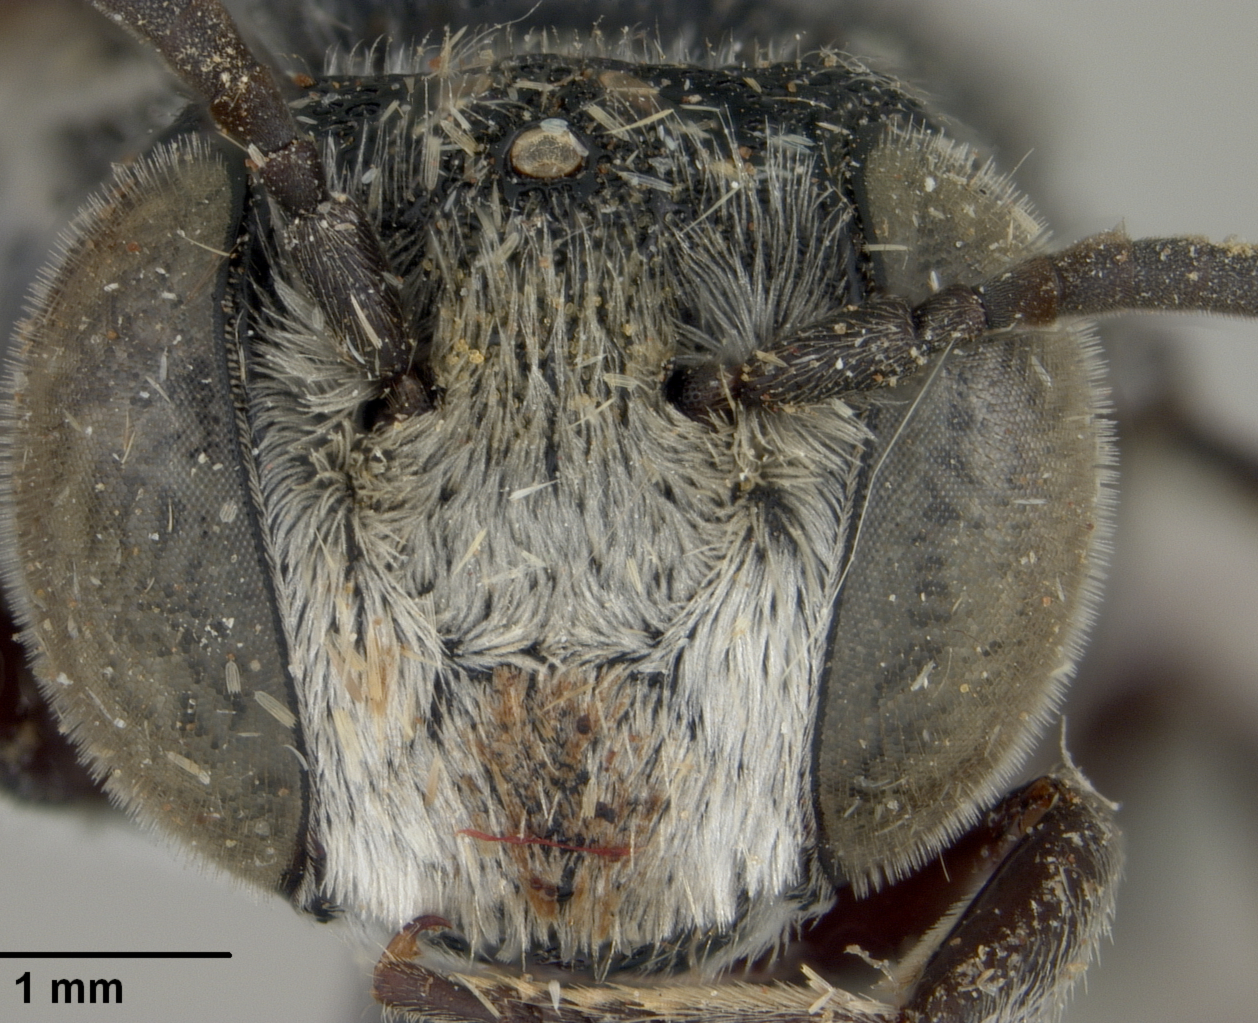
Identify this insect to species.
Coelioxys ramakrishnae
